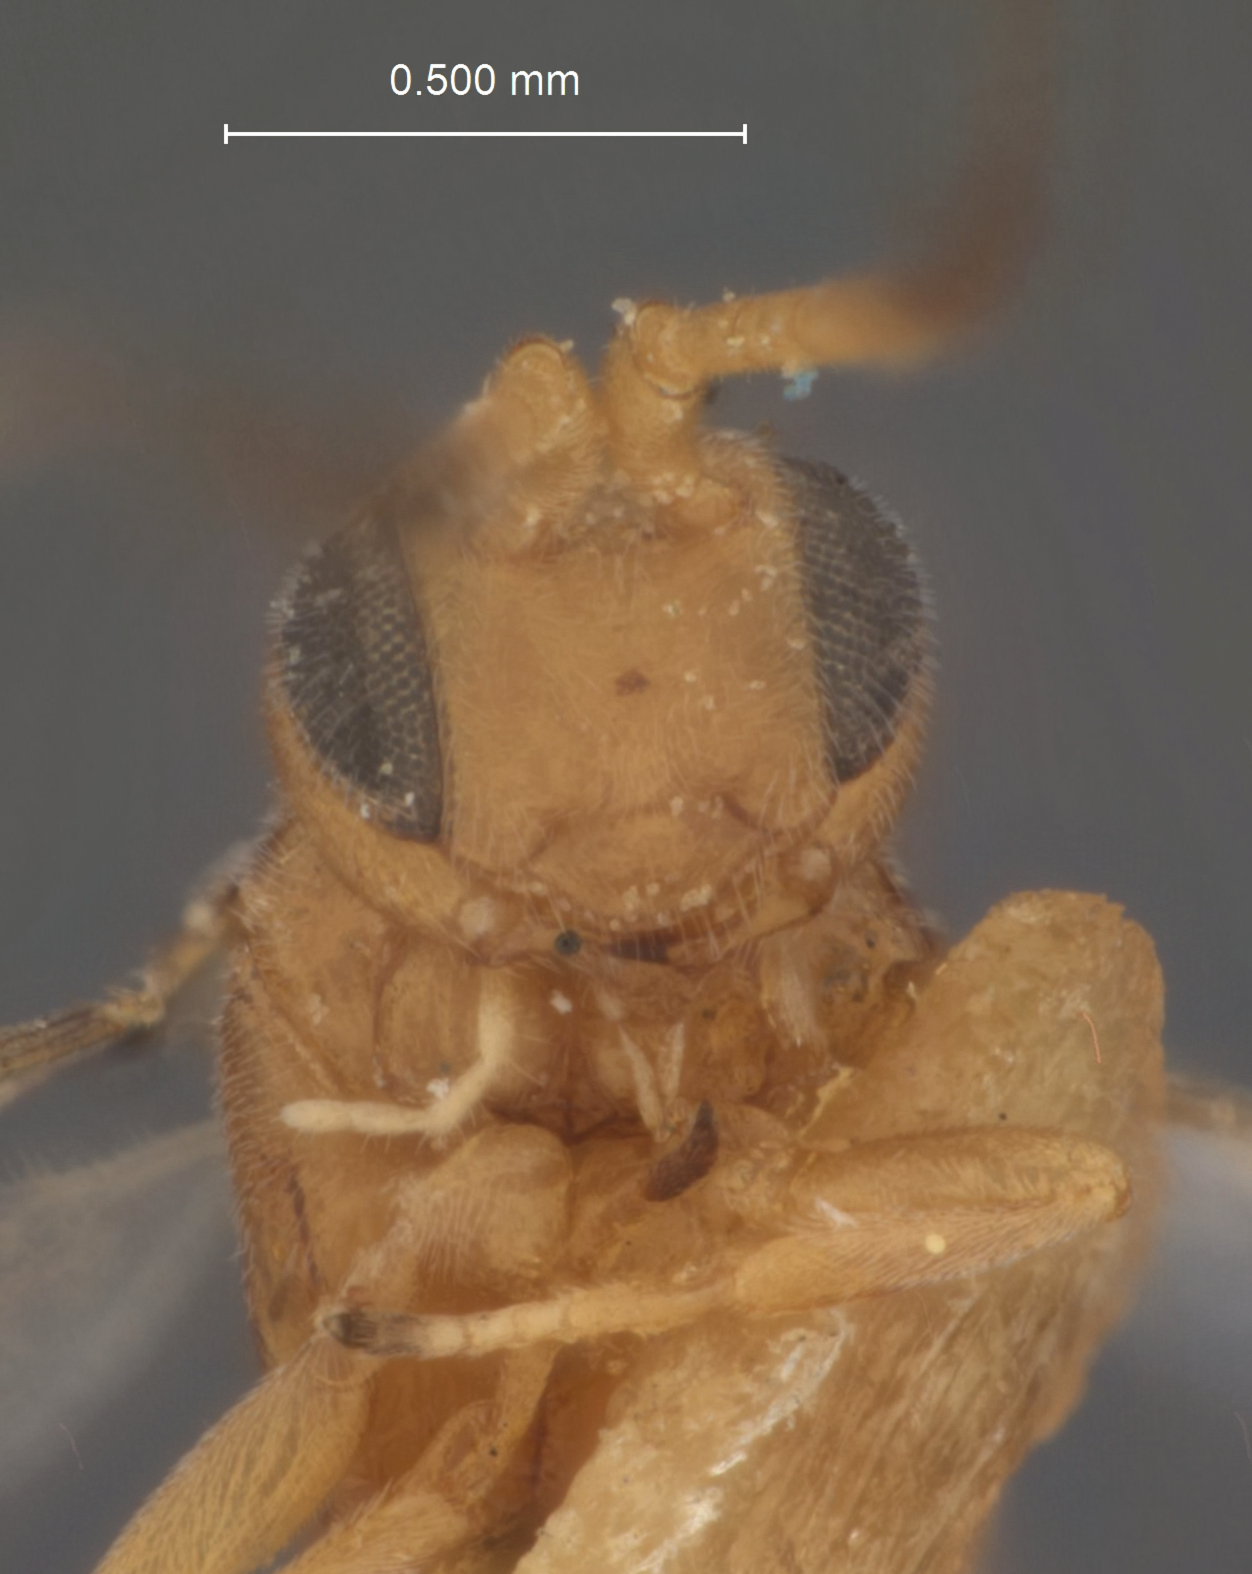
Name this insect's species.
Anomopterus fasciipennis
